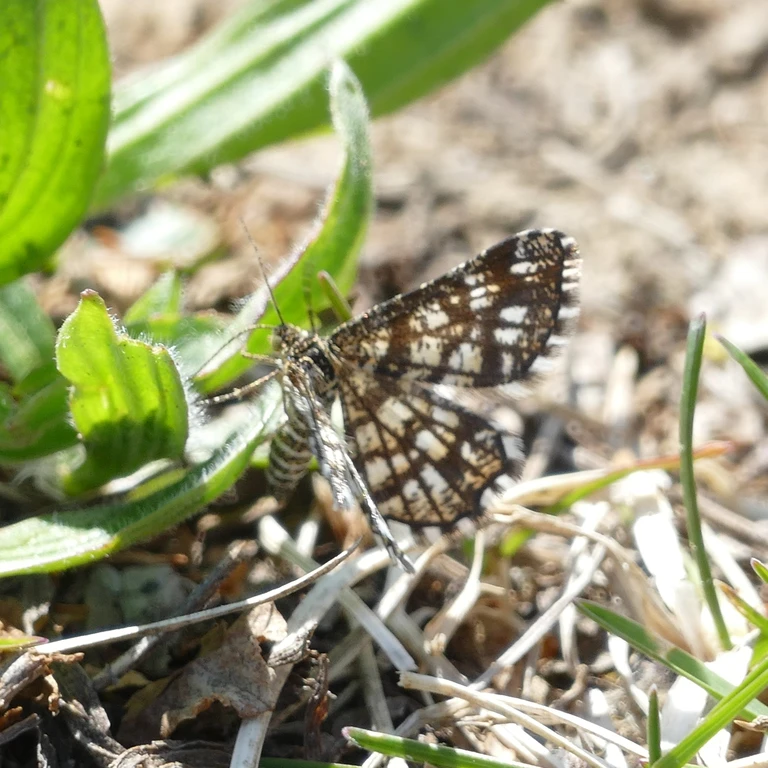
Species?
Chiasmia clathrata
